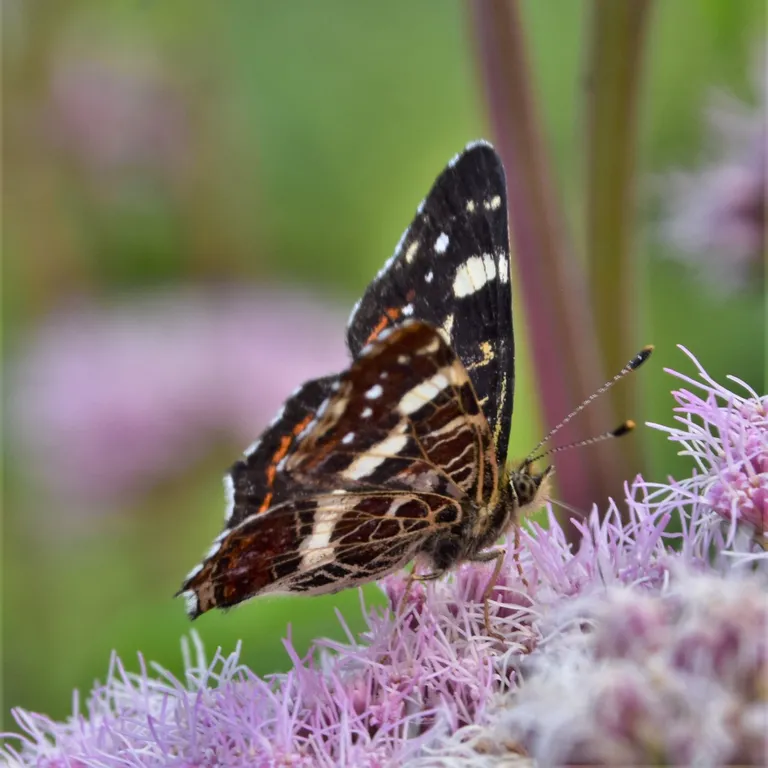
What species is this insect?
Araschnia levana
